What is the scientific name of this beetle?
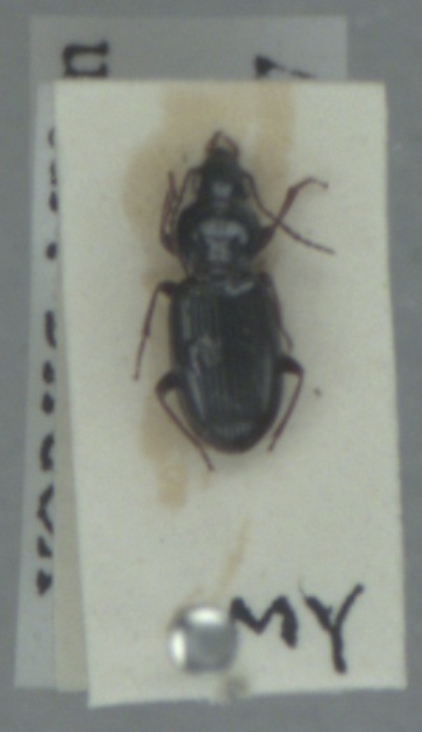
Pterostichus strenuus
